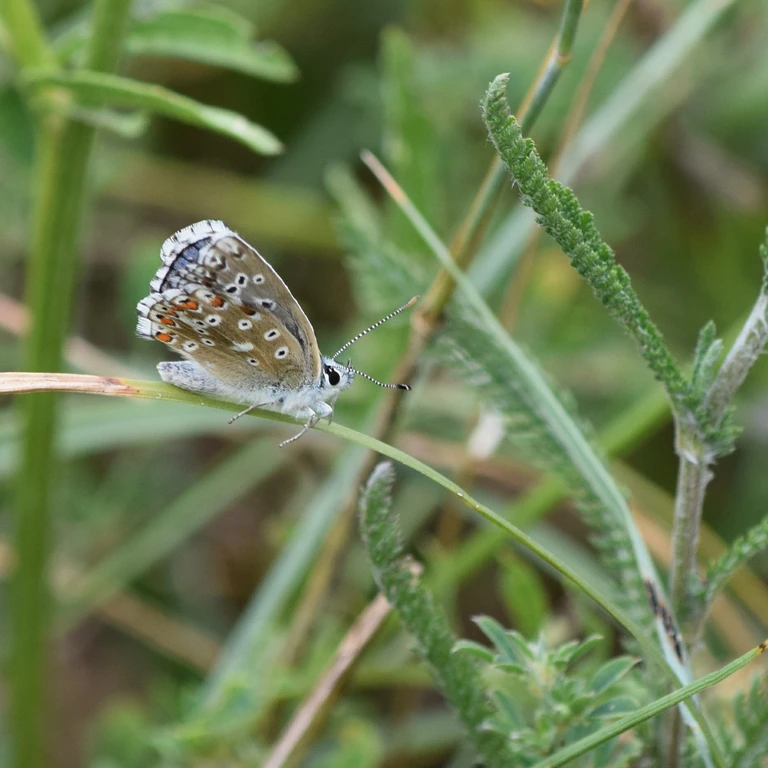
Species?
Lysandra bellargus
